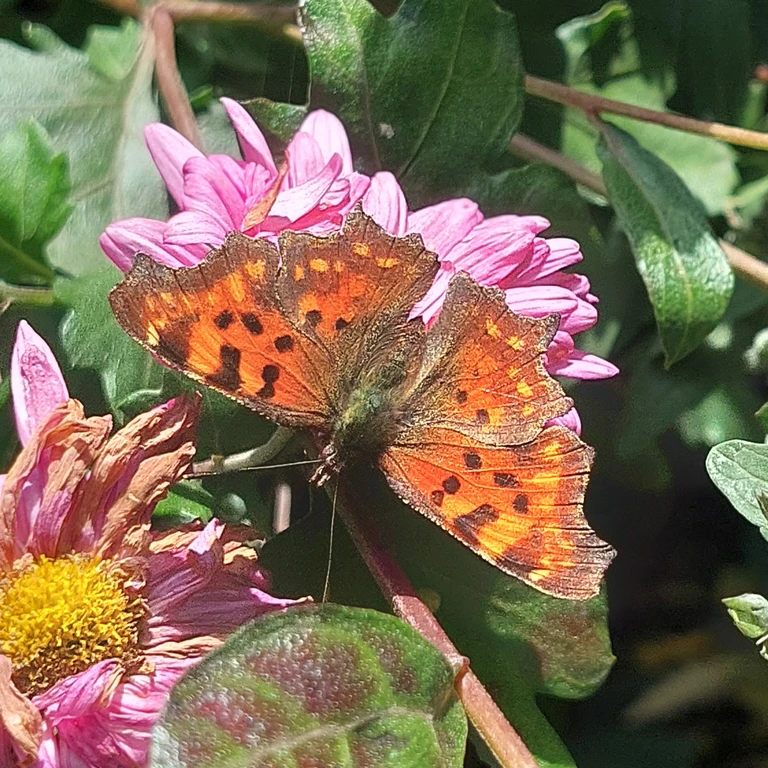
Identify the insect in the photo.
Polygonia c-album
